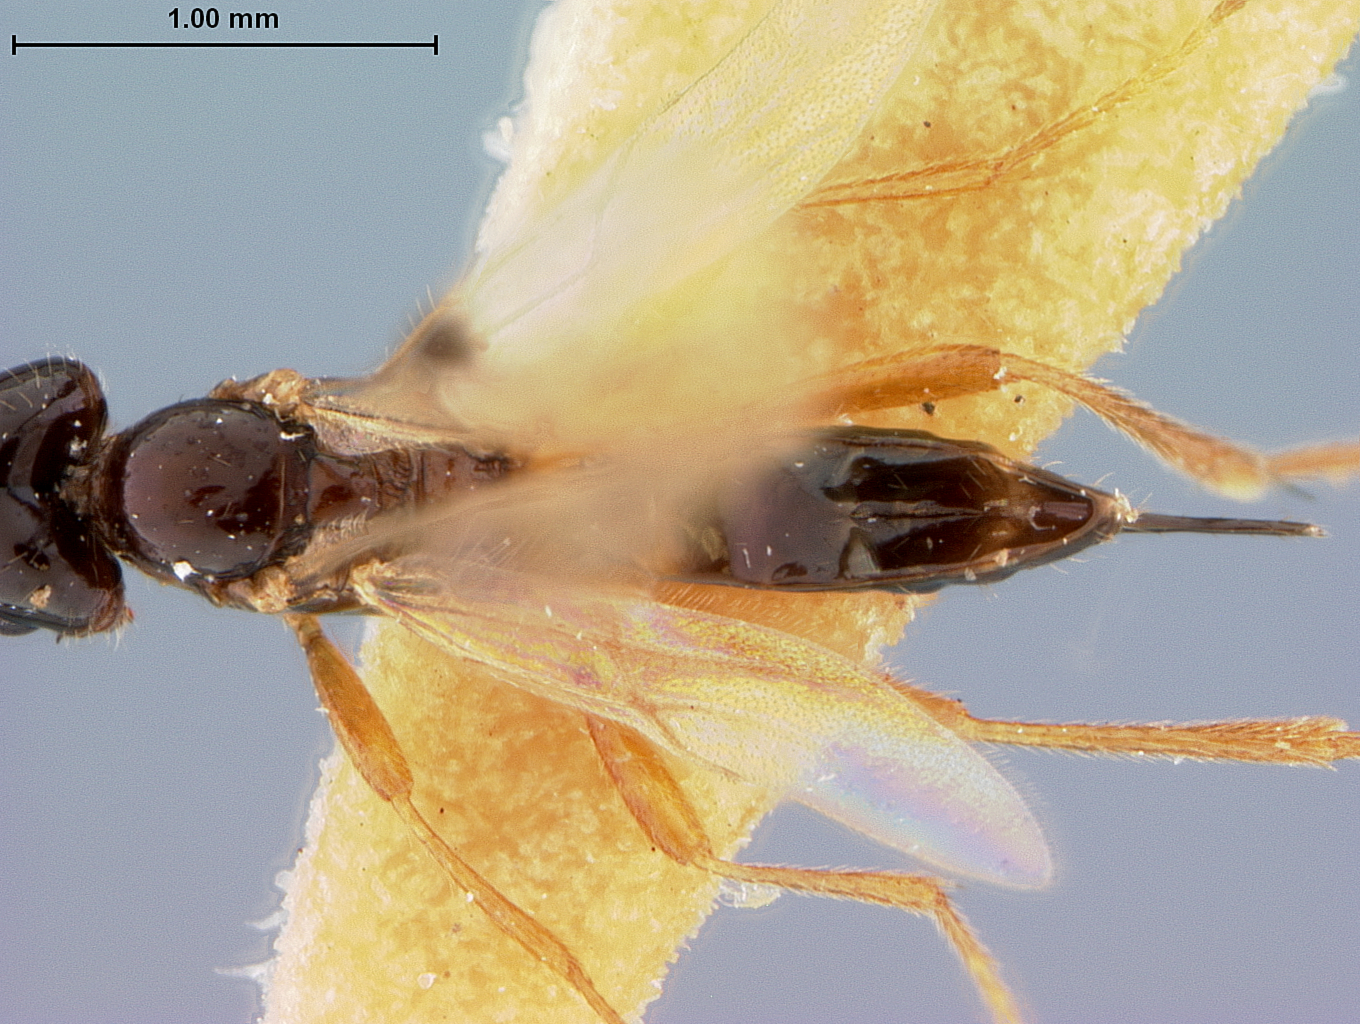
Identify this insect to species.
Pneumosema stigmaticum
